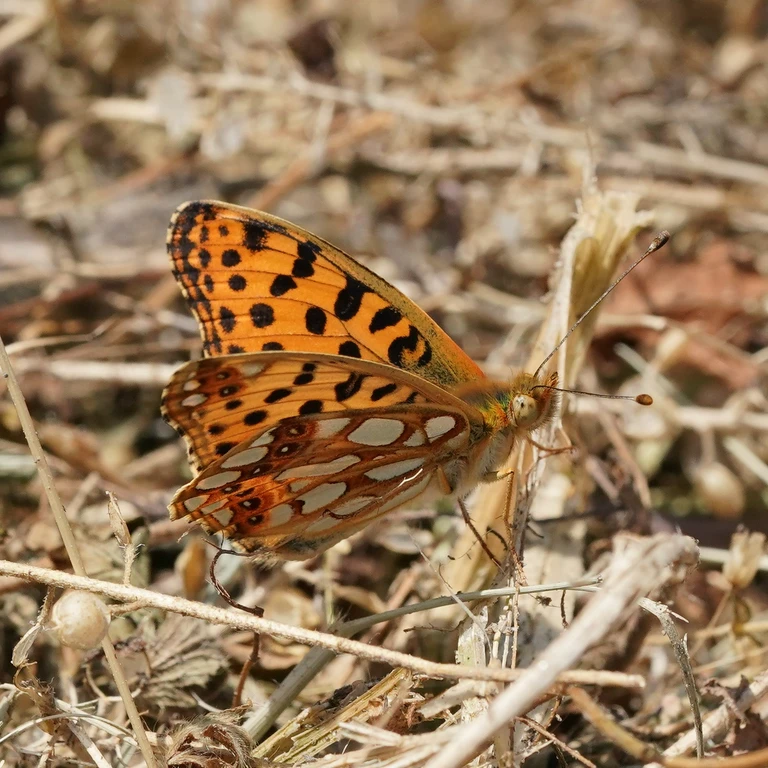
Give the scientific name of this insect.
Issoria lathonia
